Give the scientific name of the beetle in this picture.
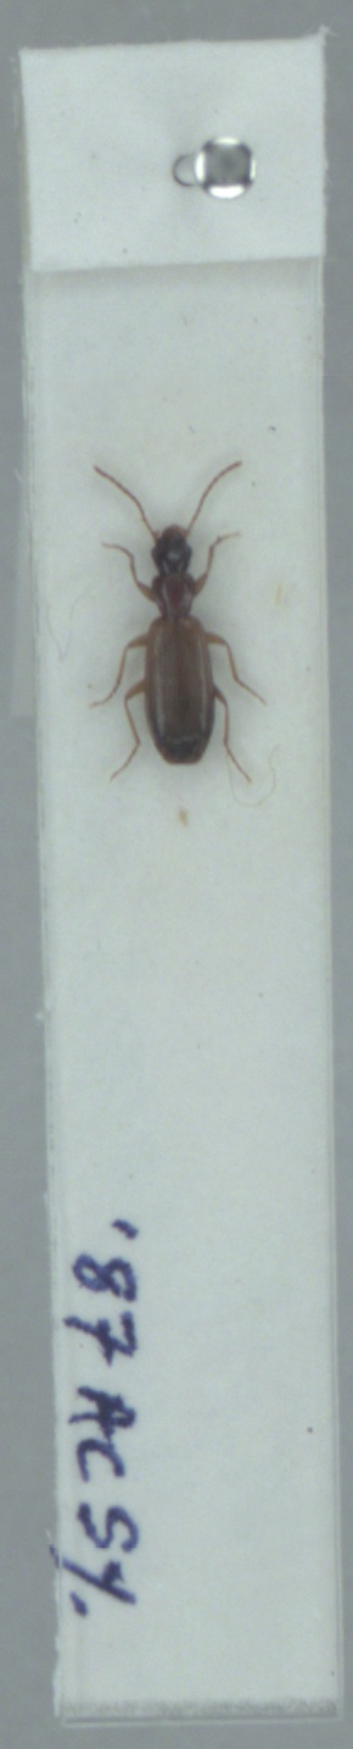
Paradromius linearis
